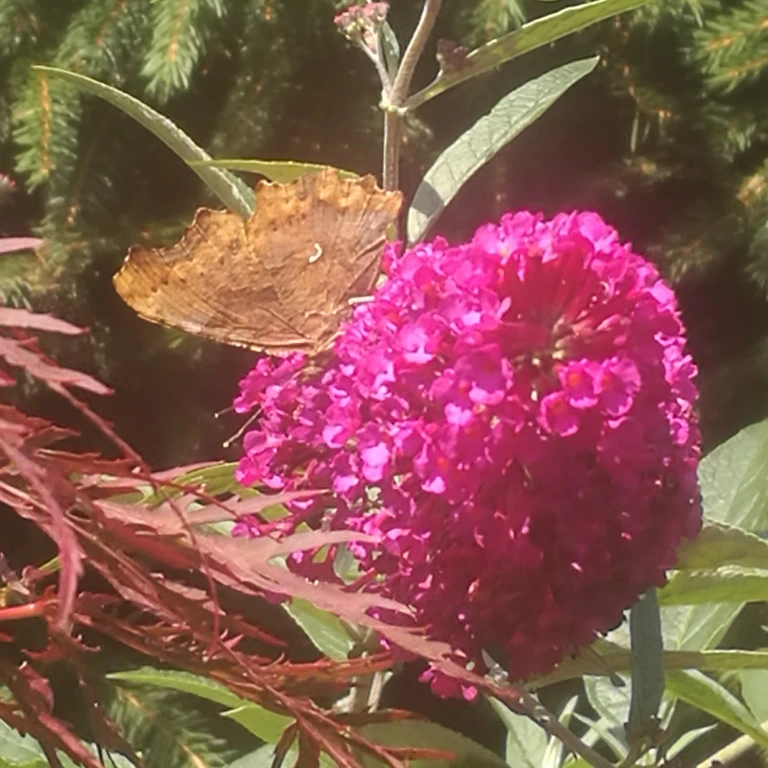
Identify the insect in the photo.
Polygonia c-album
